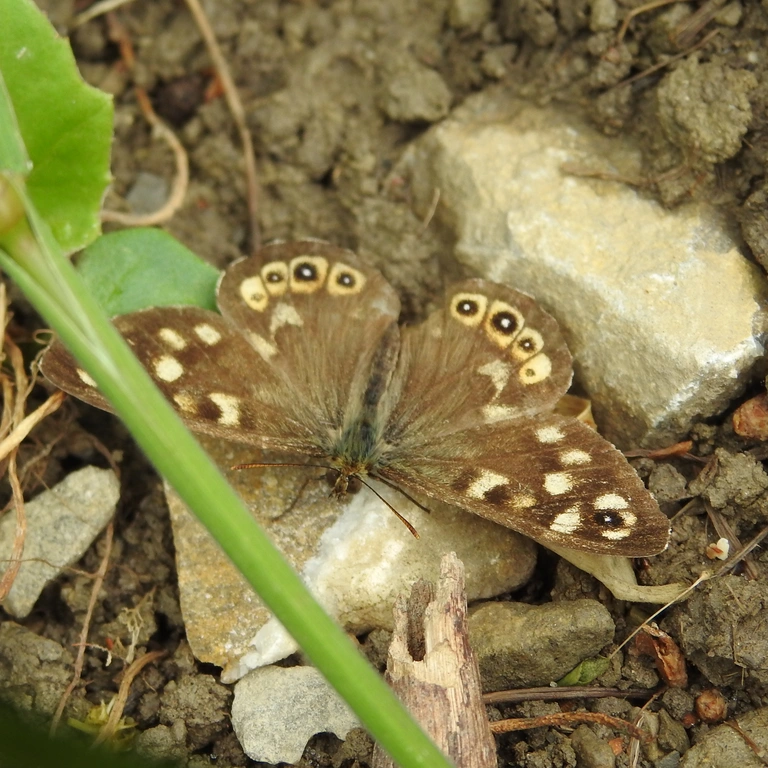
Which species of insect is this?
Pararge aegeria
